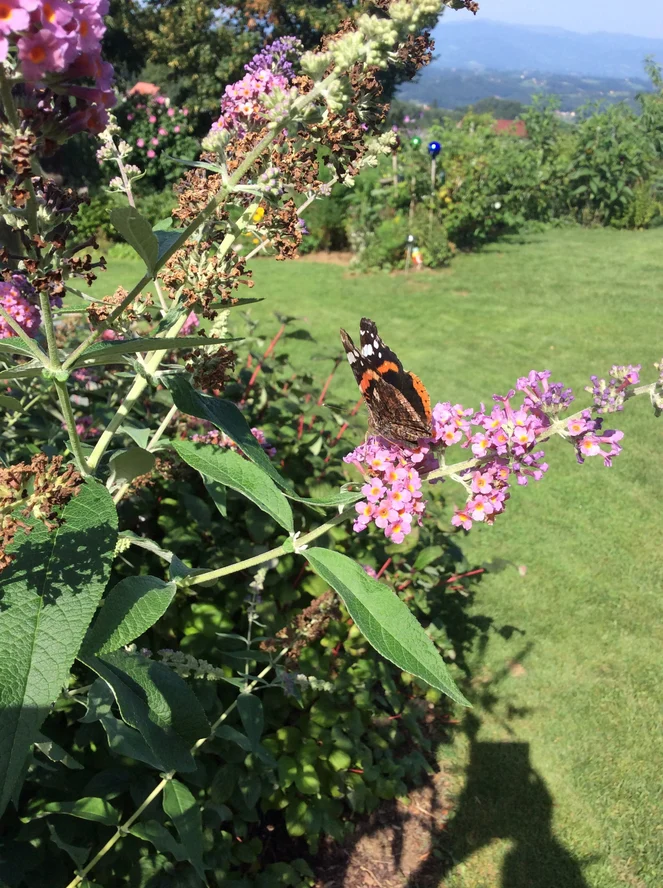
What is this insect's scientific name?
Vanessa atalanta
